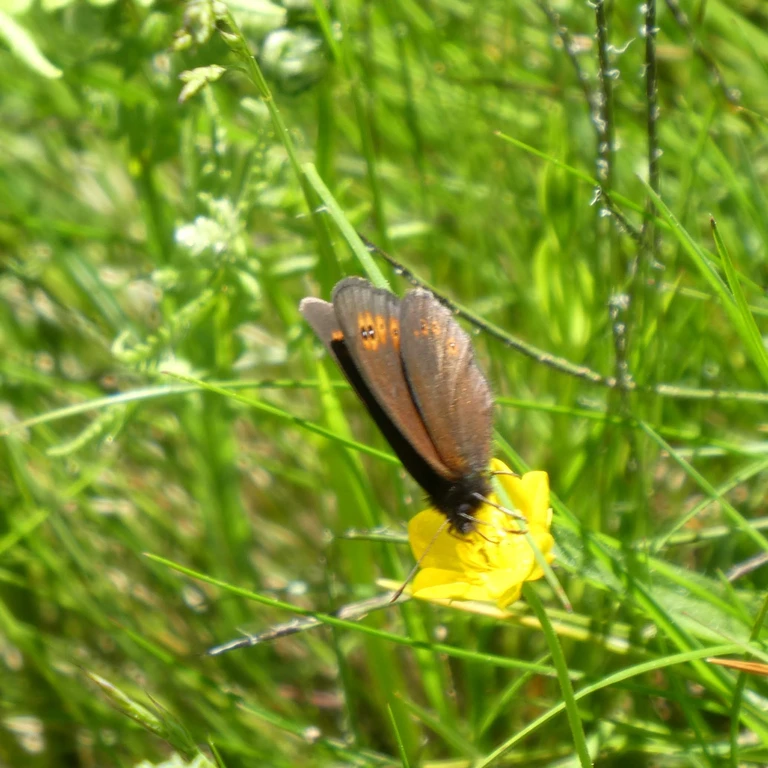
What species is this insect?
Erebia medusa
